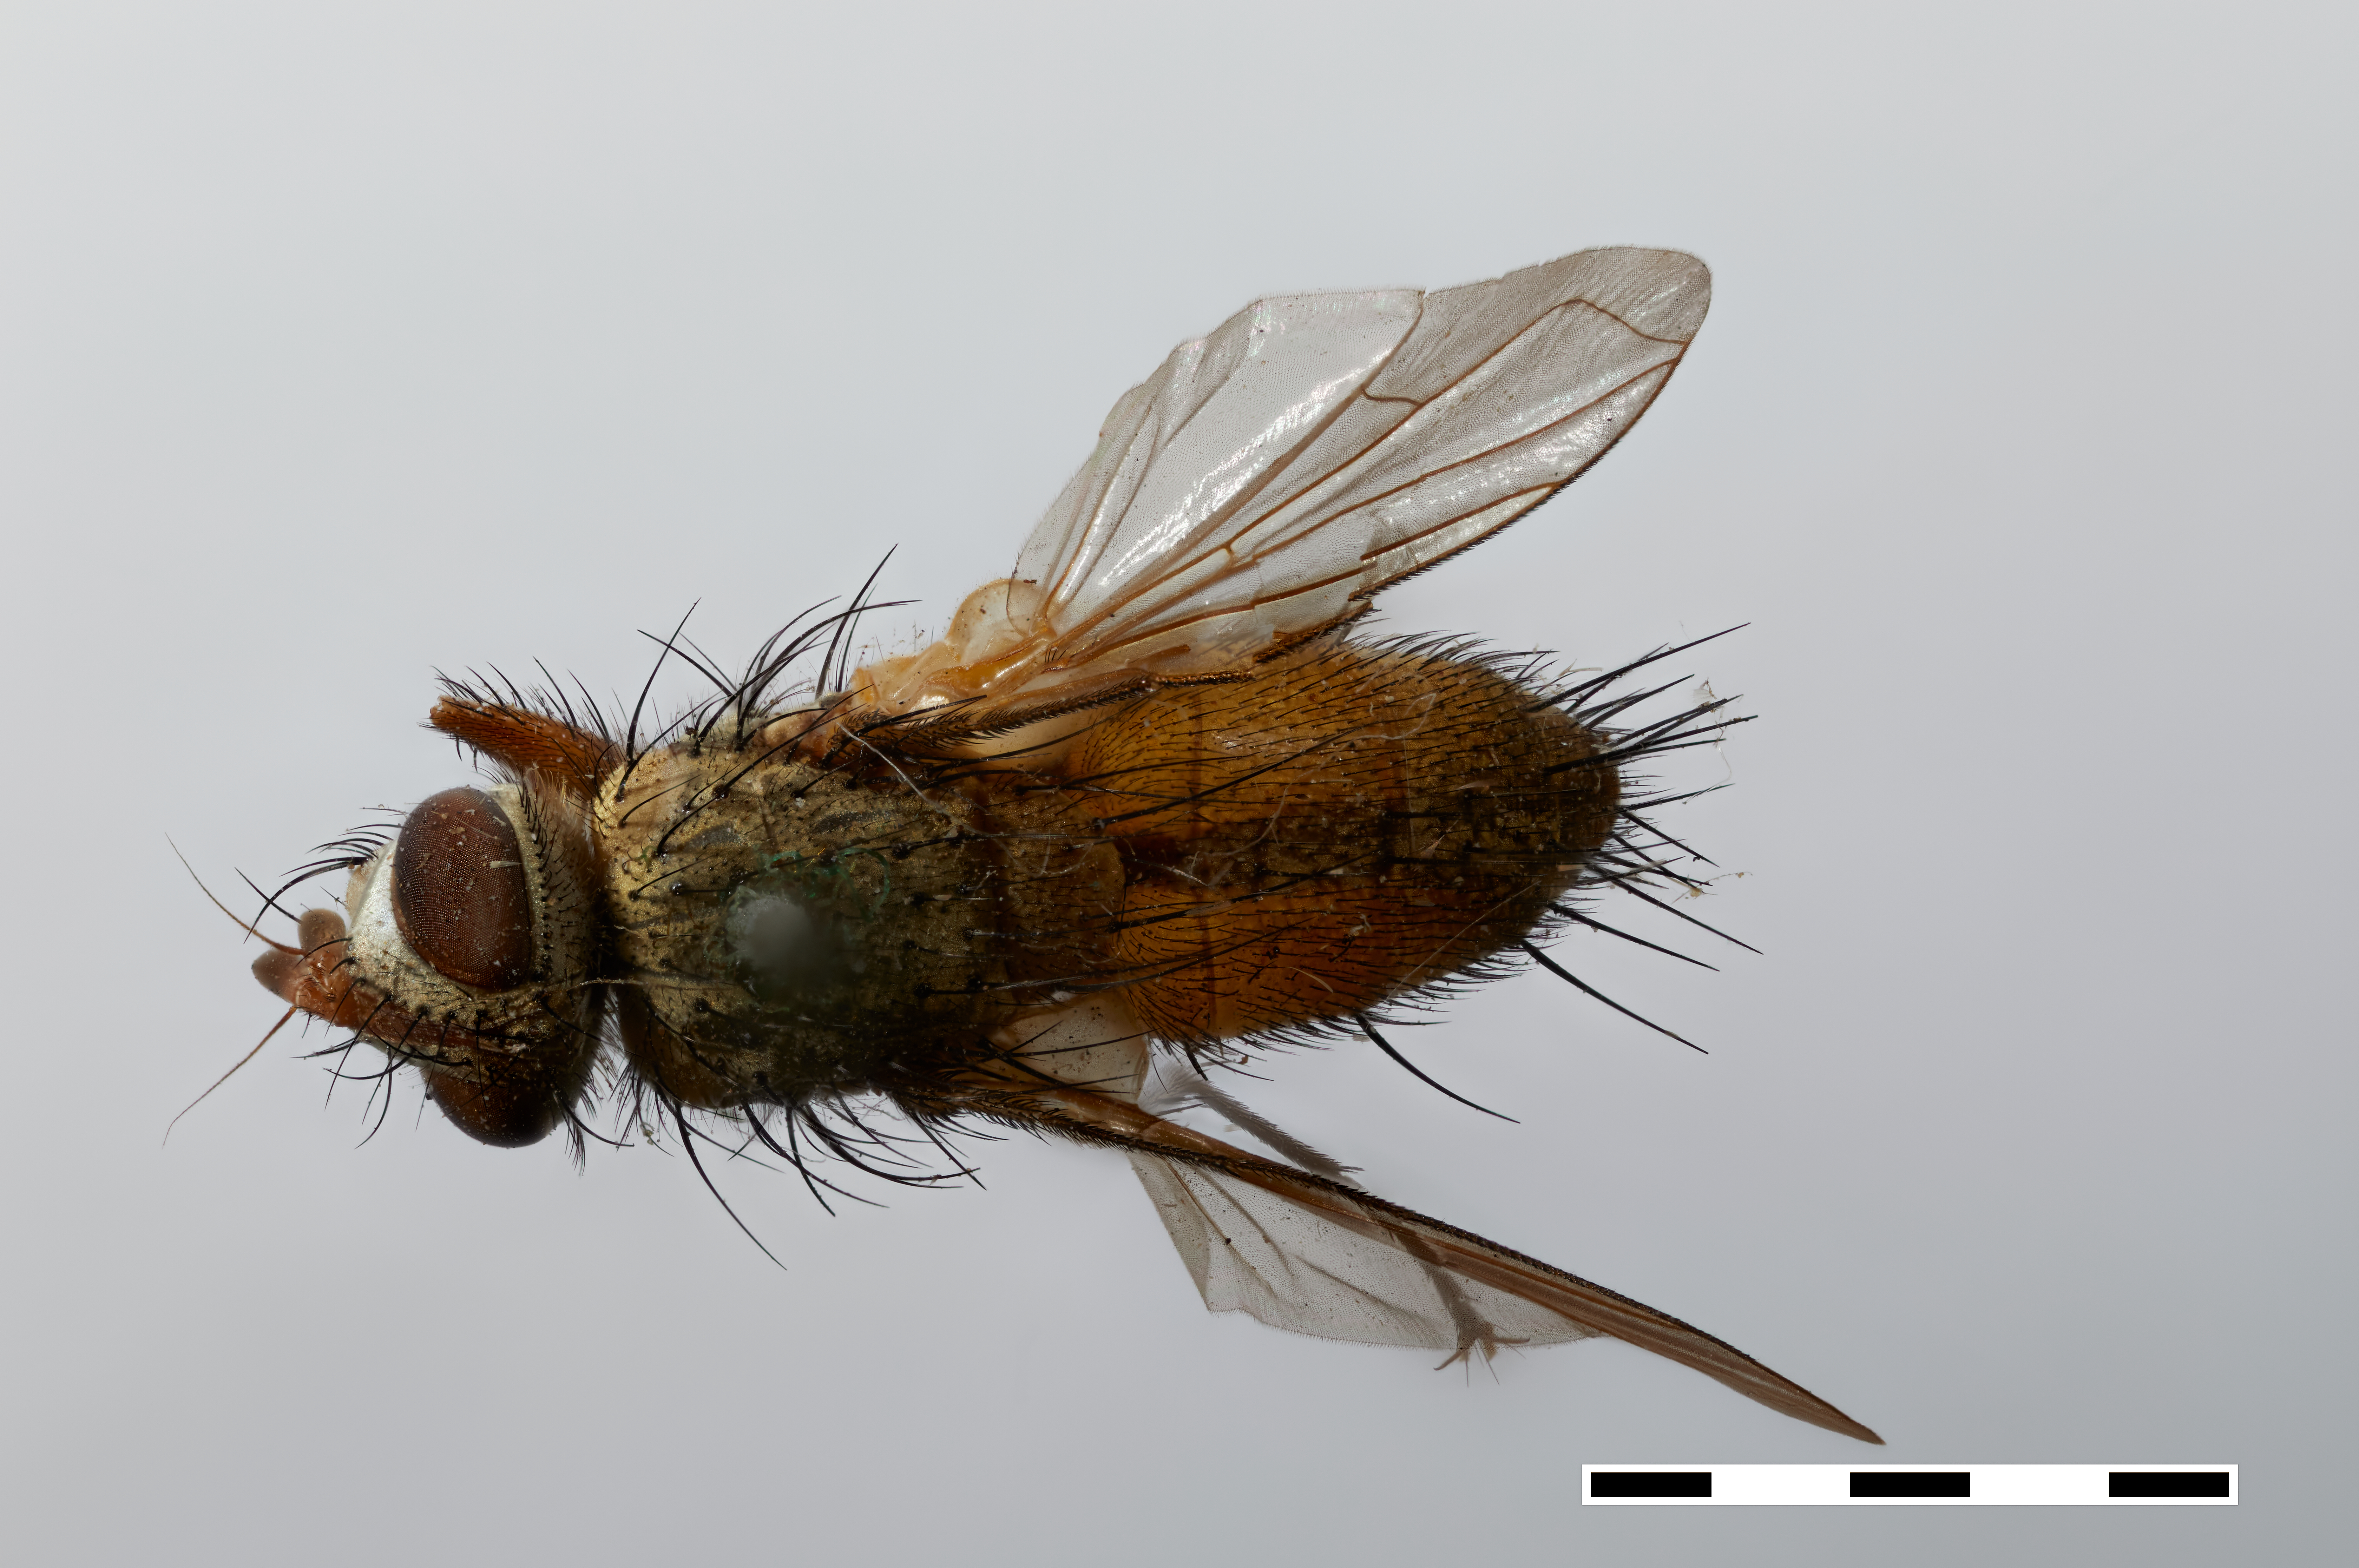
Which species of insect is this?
Neofischeria flava
